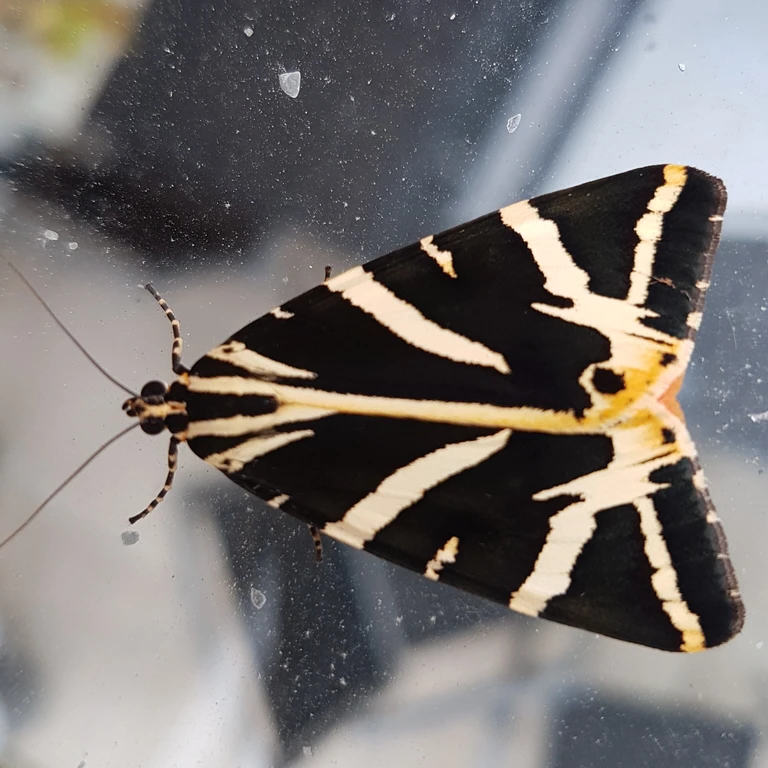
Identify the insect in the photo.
Euplagia quadripunctaria
